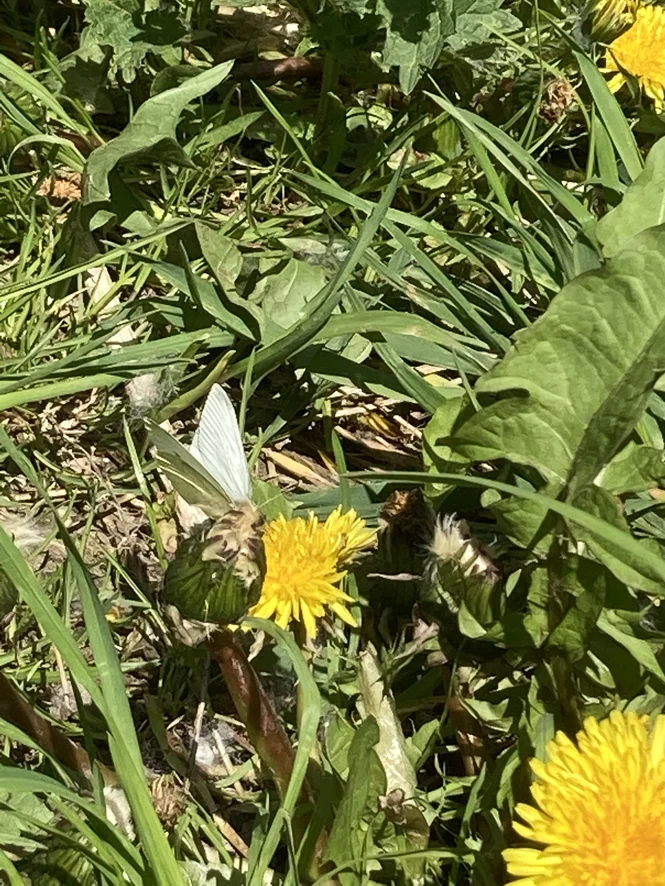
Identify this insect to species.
Pieris rapae
